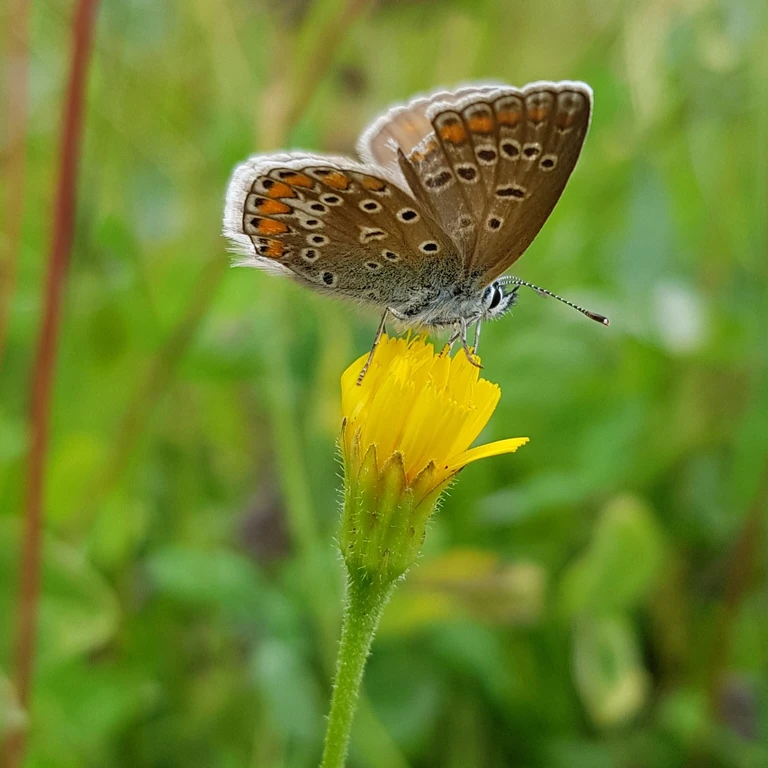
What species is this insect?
Polyommatus icarus
